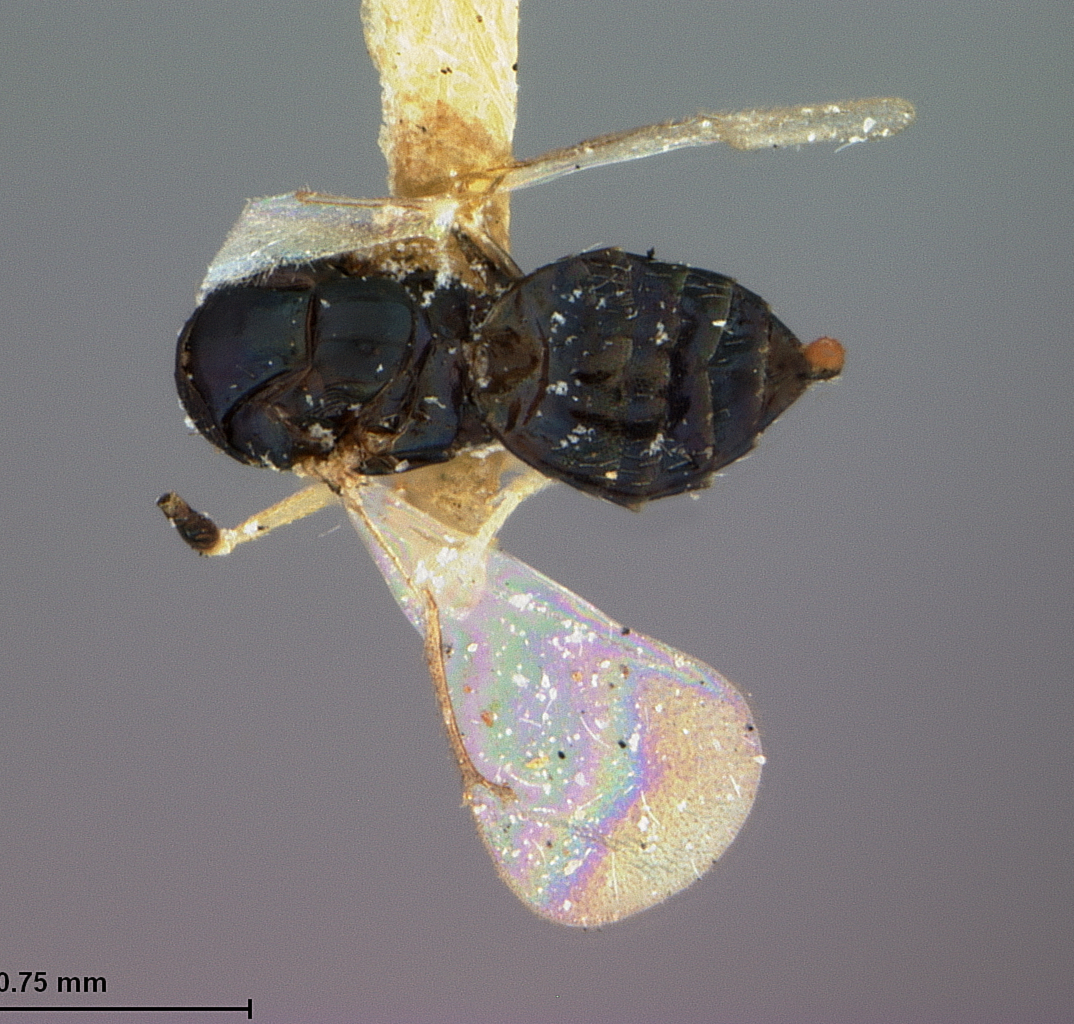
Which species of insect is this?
Tetrastichus blepyri
